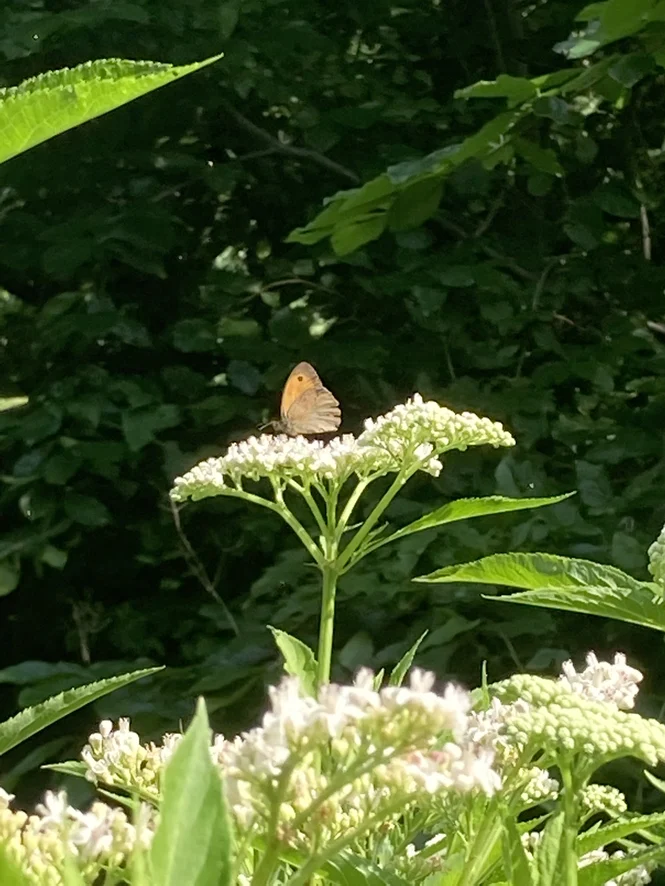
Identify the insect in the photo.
Maniola jurtina
